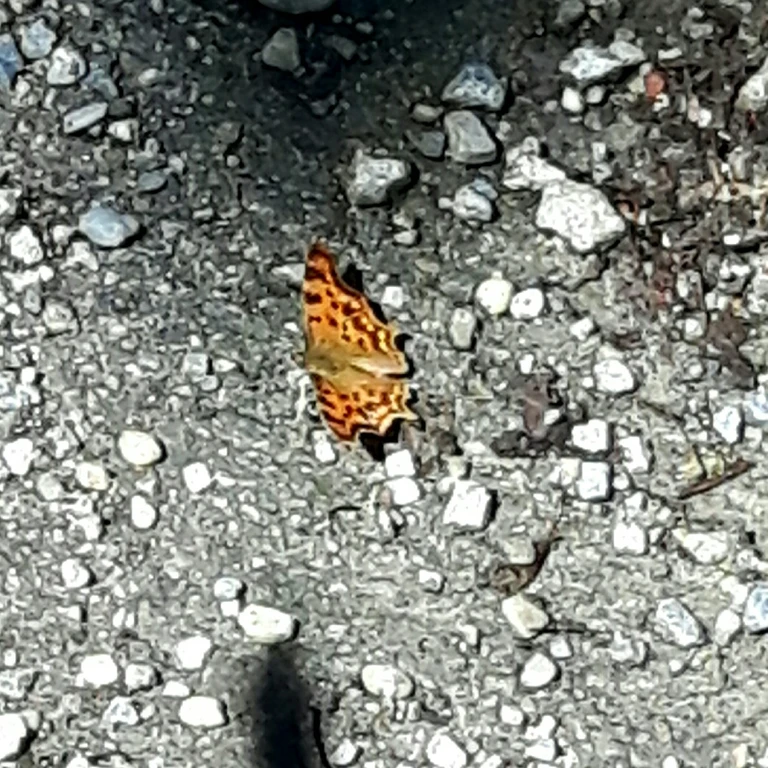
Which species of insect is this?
Polygonia c-album
